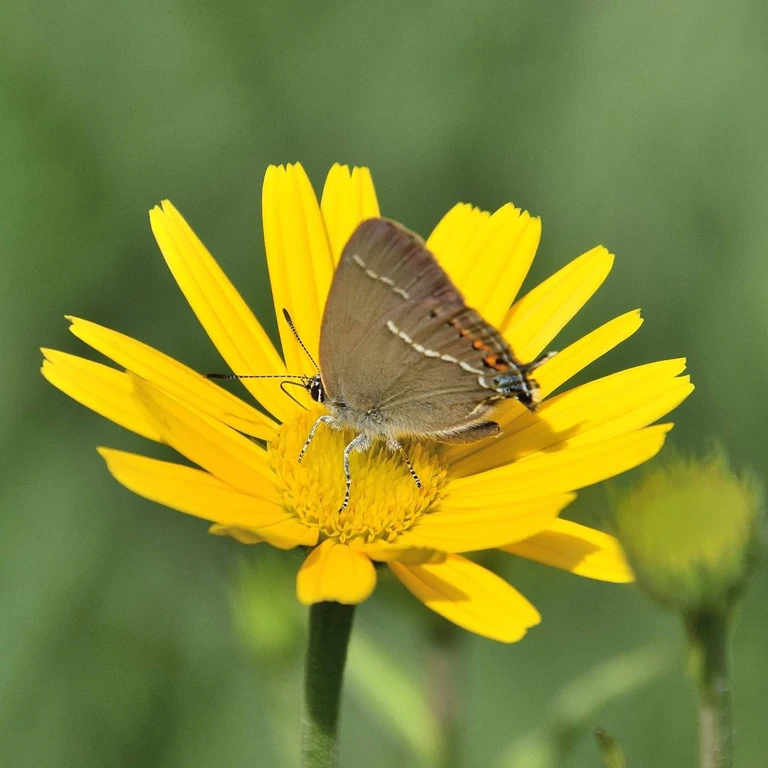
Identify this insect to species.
Satyrium spini (also Tuttiola spini)
